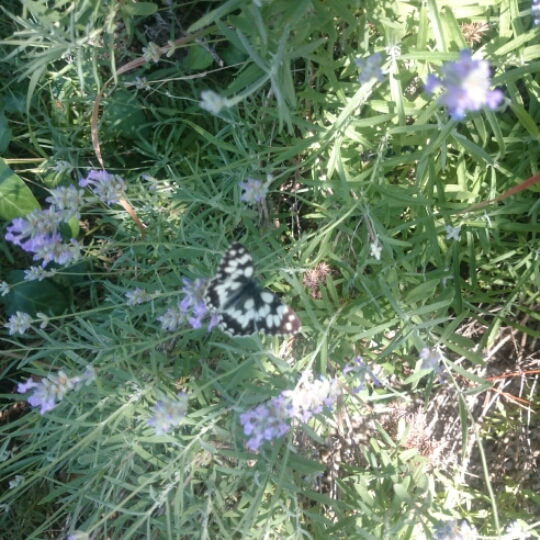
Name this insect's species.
Melanargia galathea
